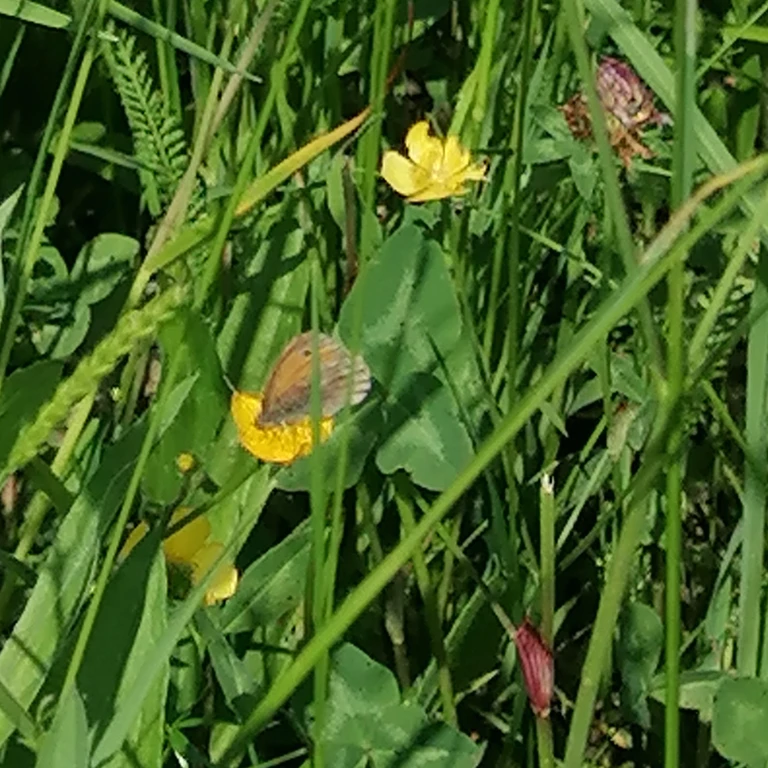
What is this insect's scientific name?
Coenonympha pamphilus
